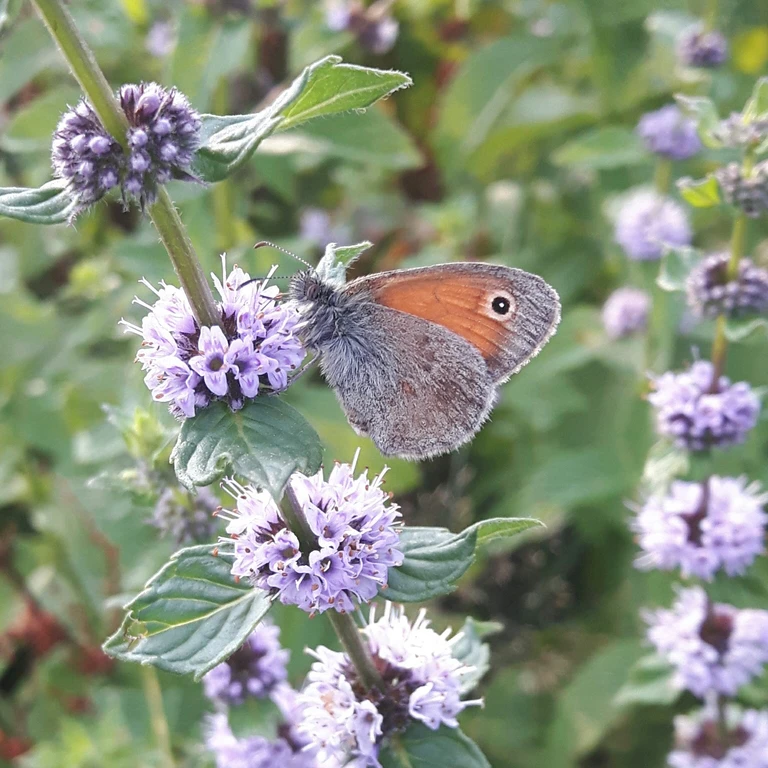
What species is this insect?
Coenonympha pamphilus
